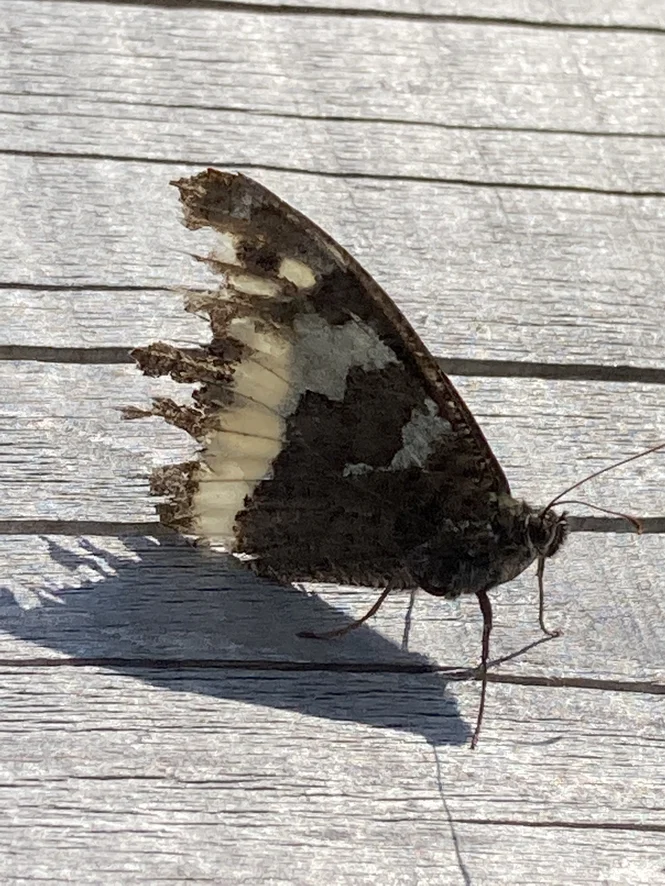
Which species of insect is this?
Brintesia circe
